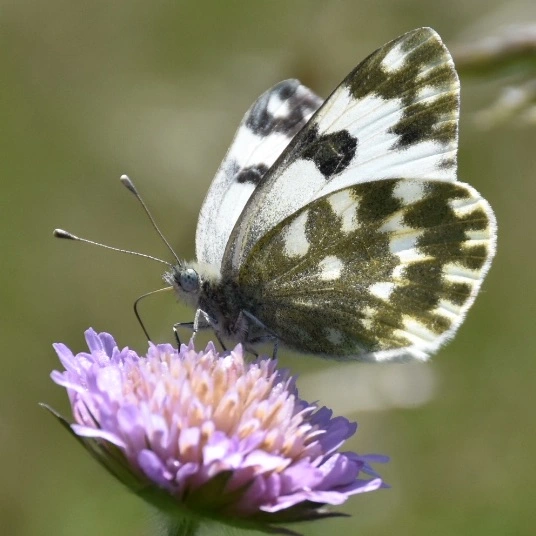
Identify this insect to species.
Pontia edusa
